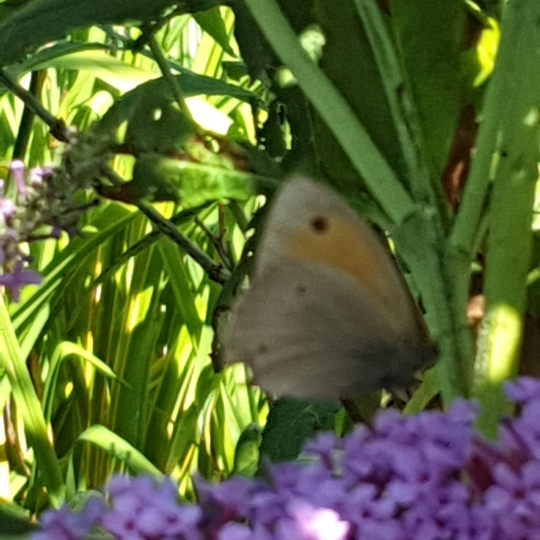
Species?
Maniola jurtina
